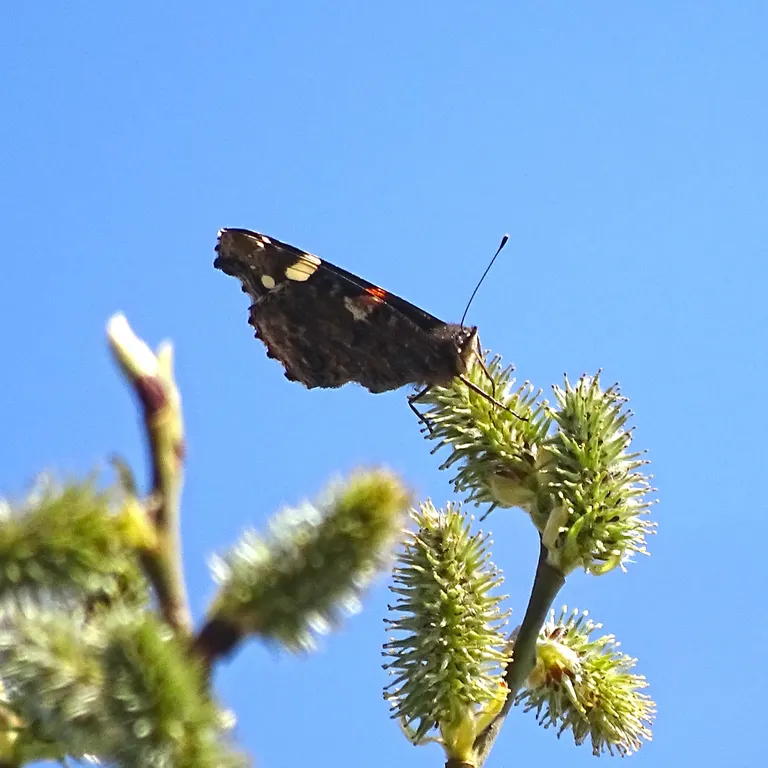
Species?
Vanessa atalanta
